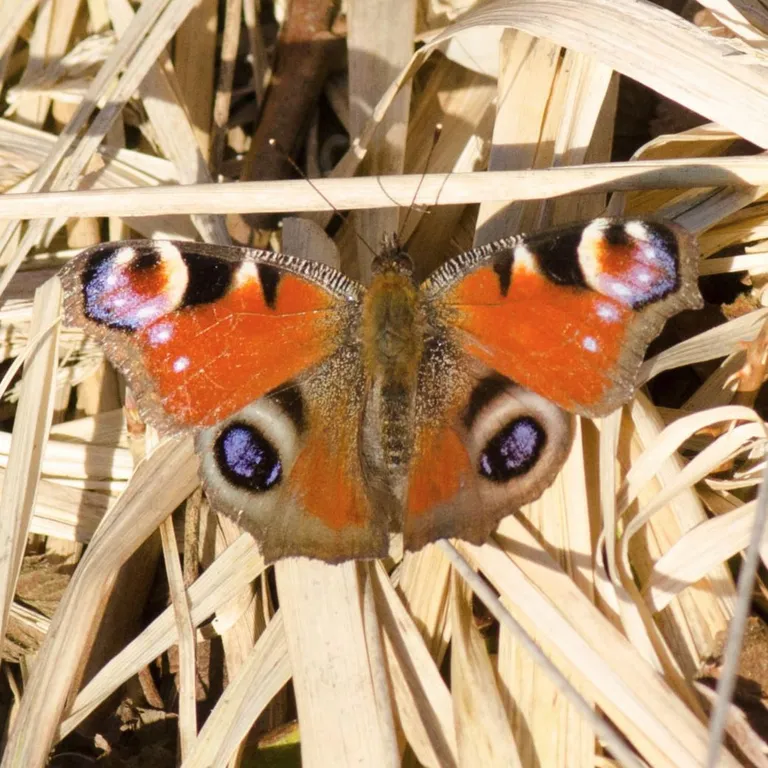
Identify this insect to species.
Aglais io
